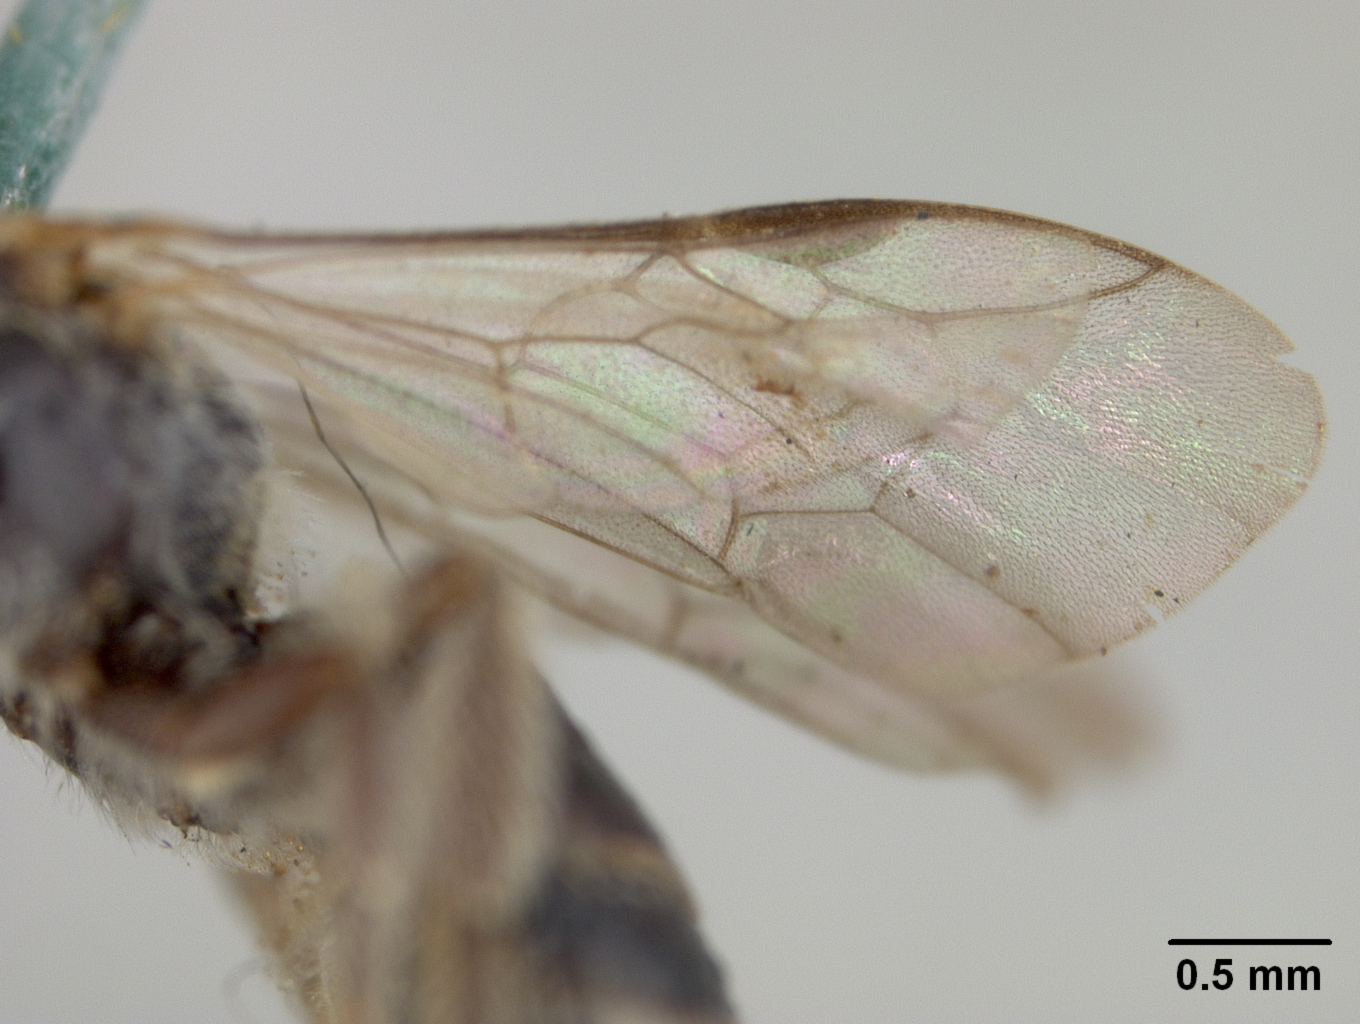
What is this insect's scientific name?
Halictus lionotulus
